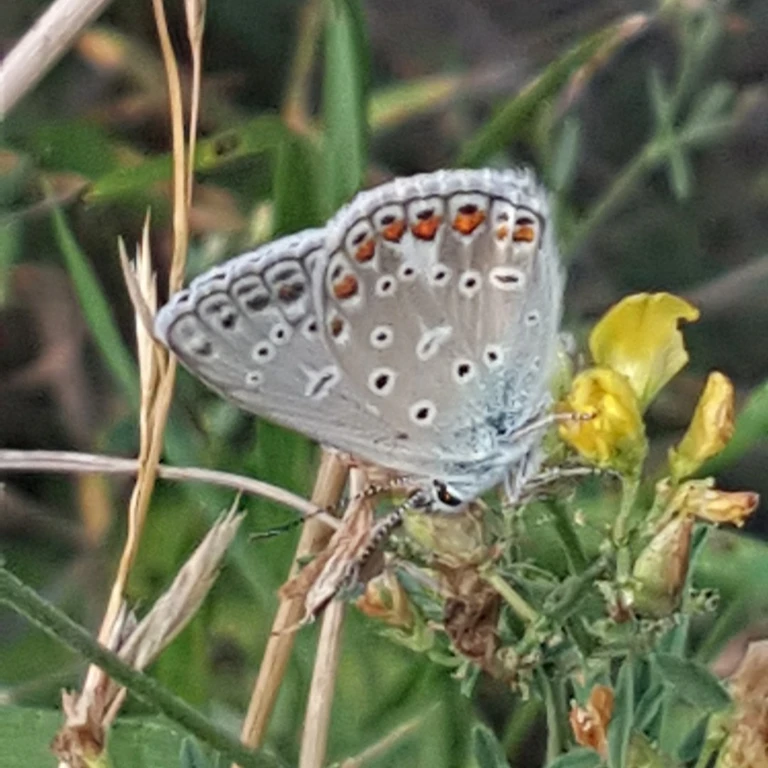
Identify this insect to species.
Polyommatus icarus
